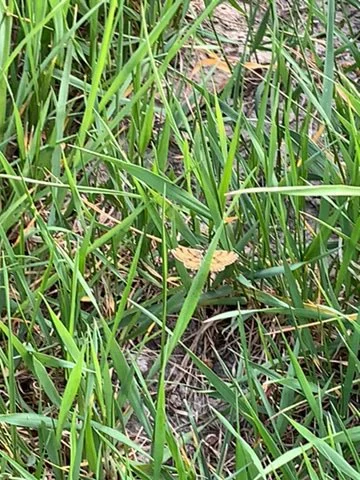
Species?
Ematurga atomaria
